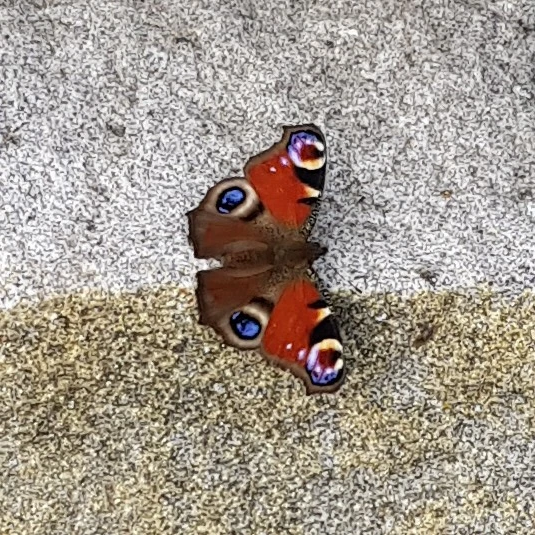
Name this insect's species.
Aglais io
